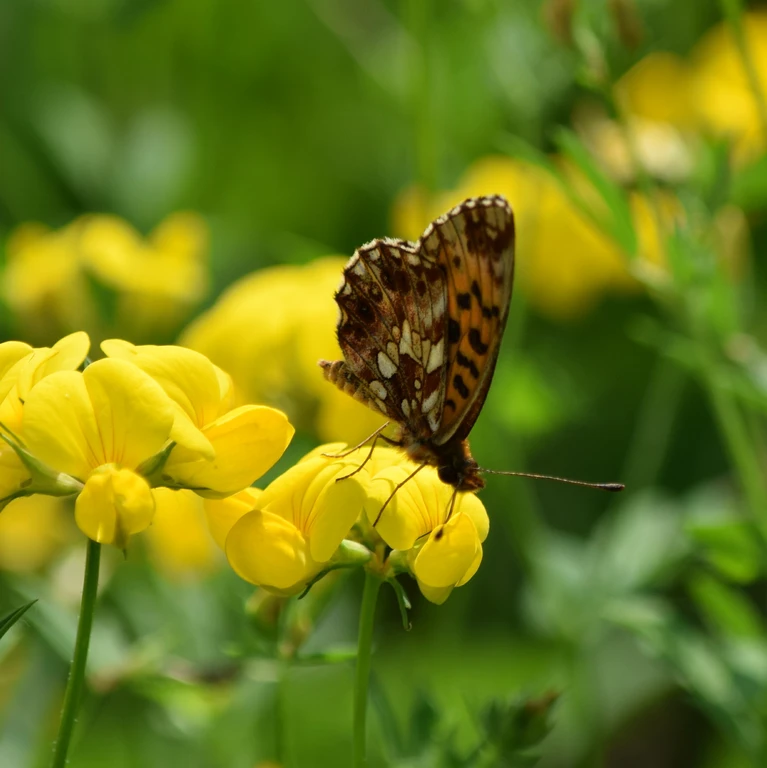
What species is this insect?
Boloria dia
